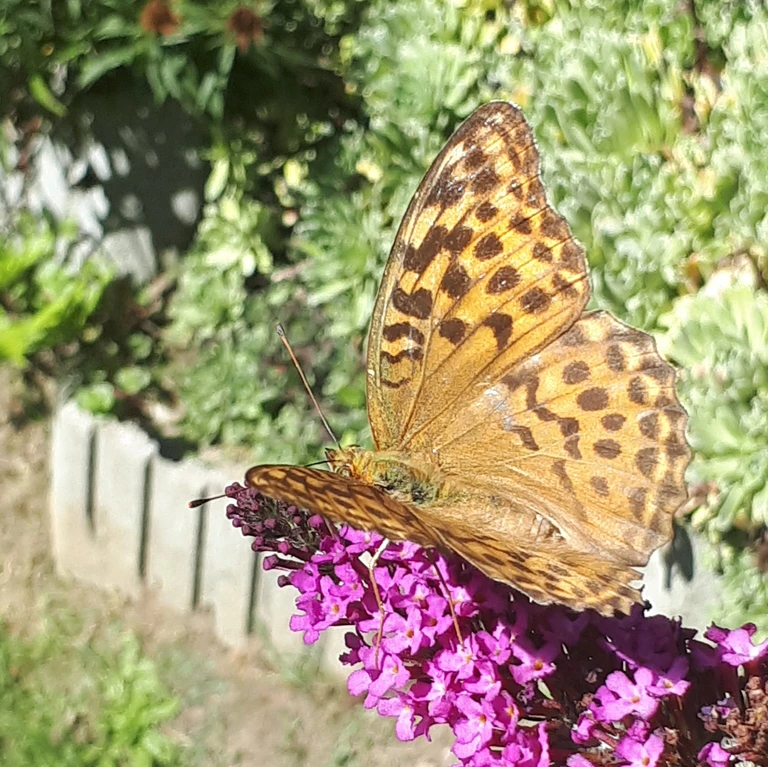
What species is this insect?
Argynnis paphia
